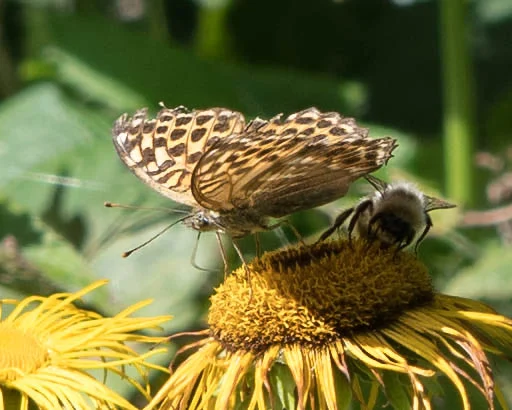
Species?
Argynnis paphia
